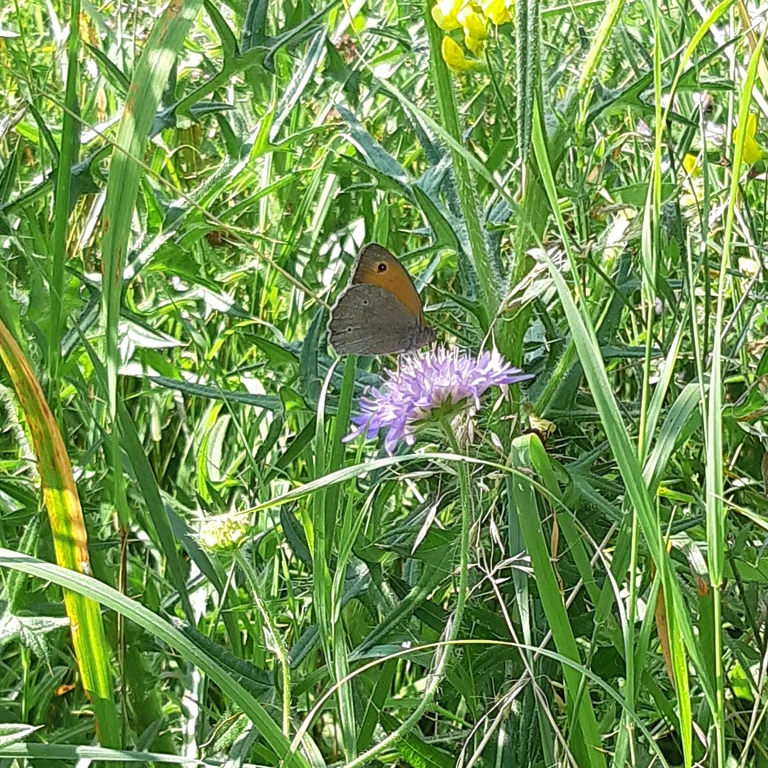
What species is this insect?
Maniola jurtina
